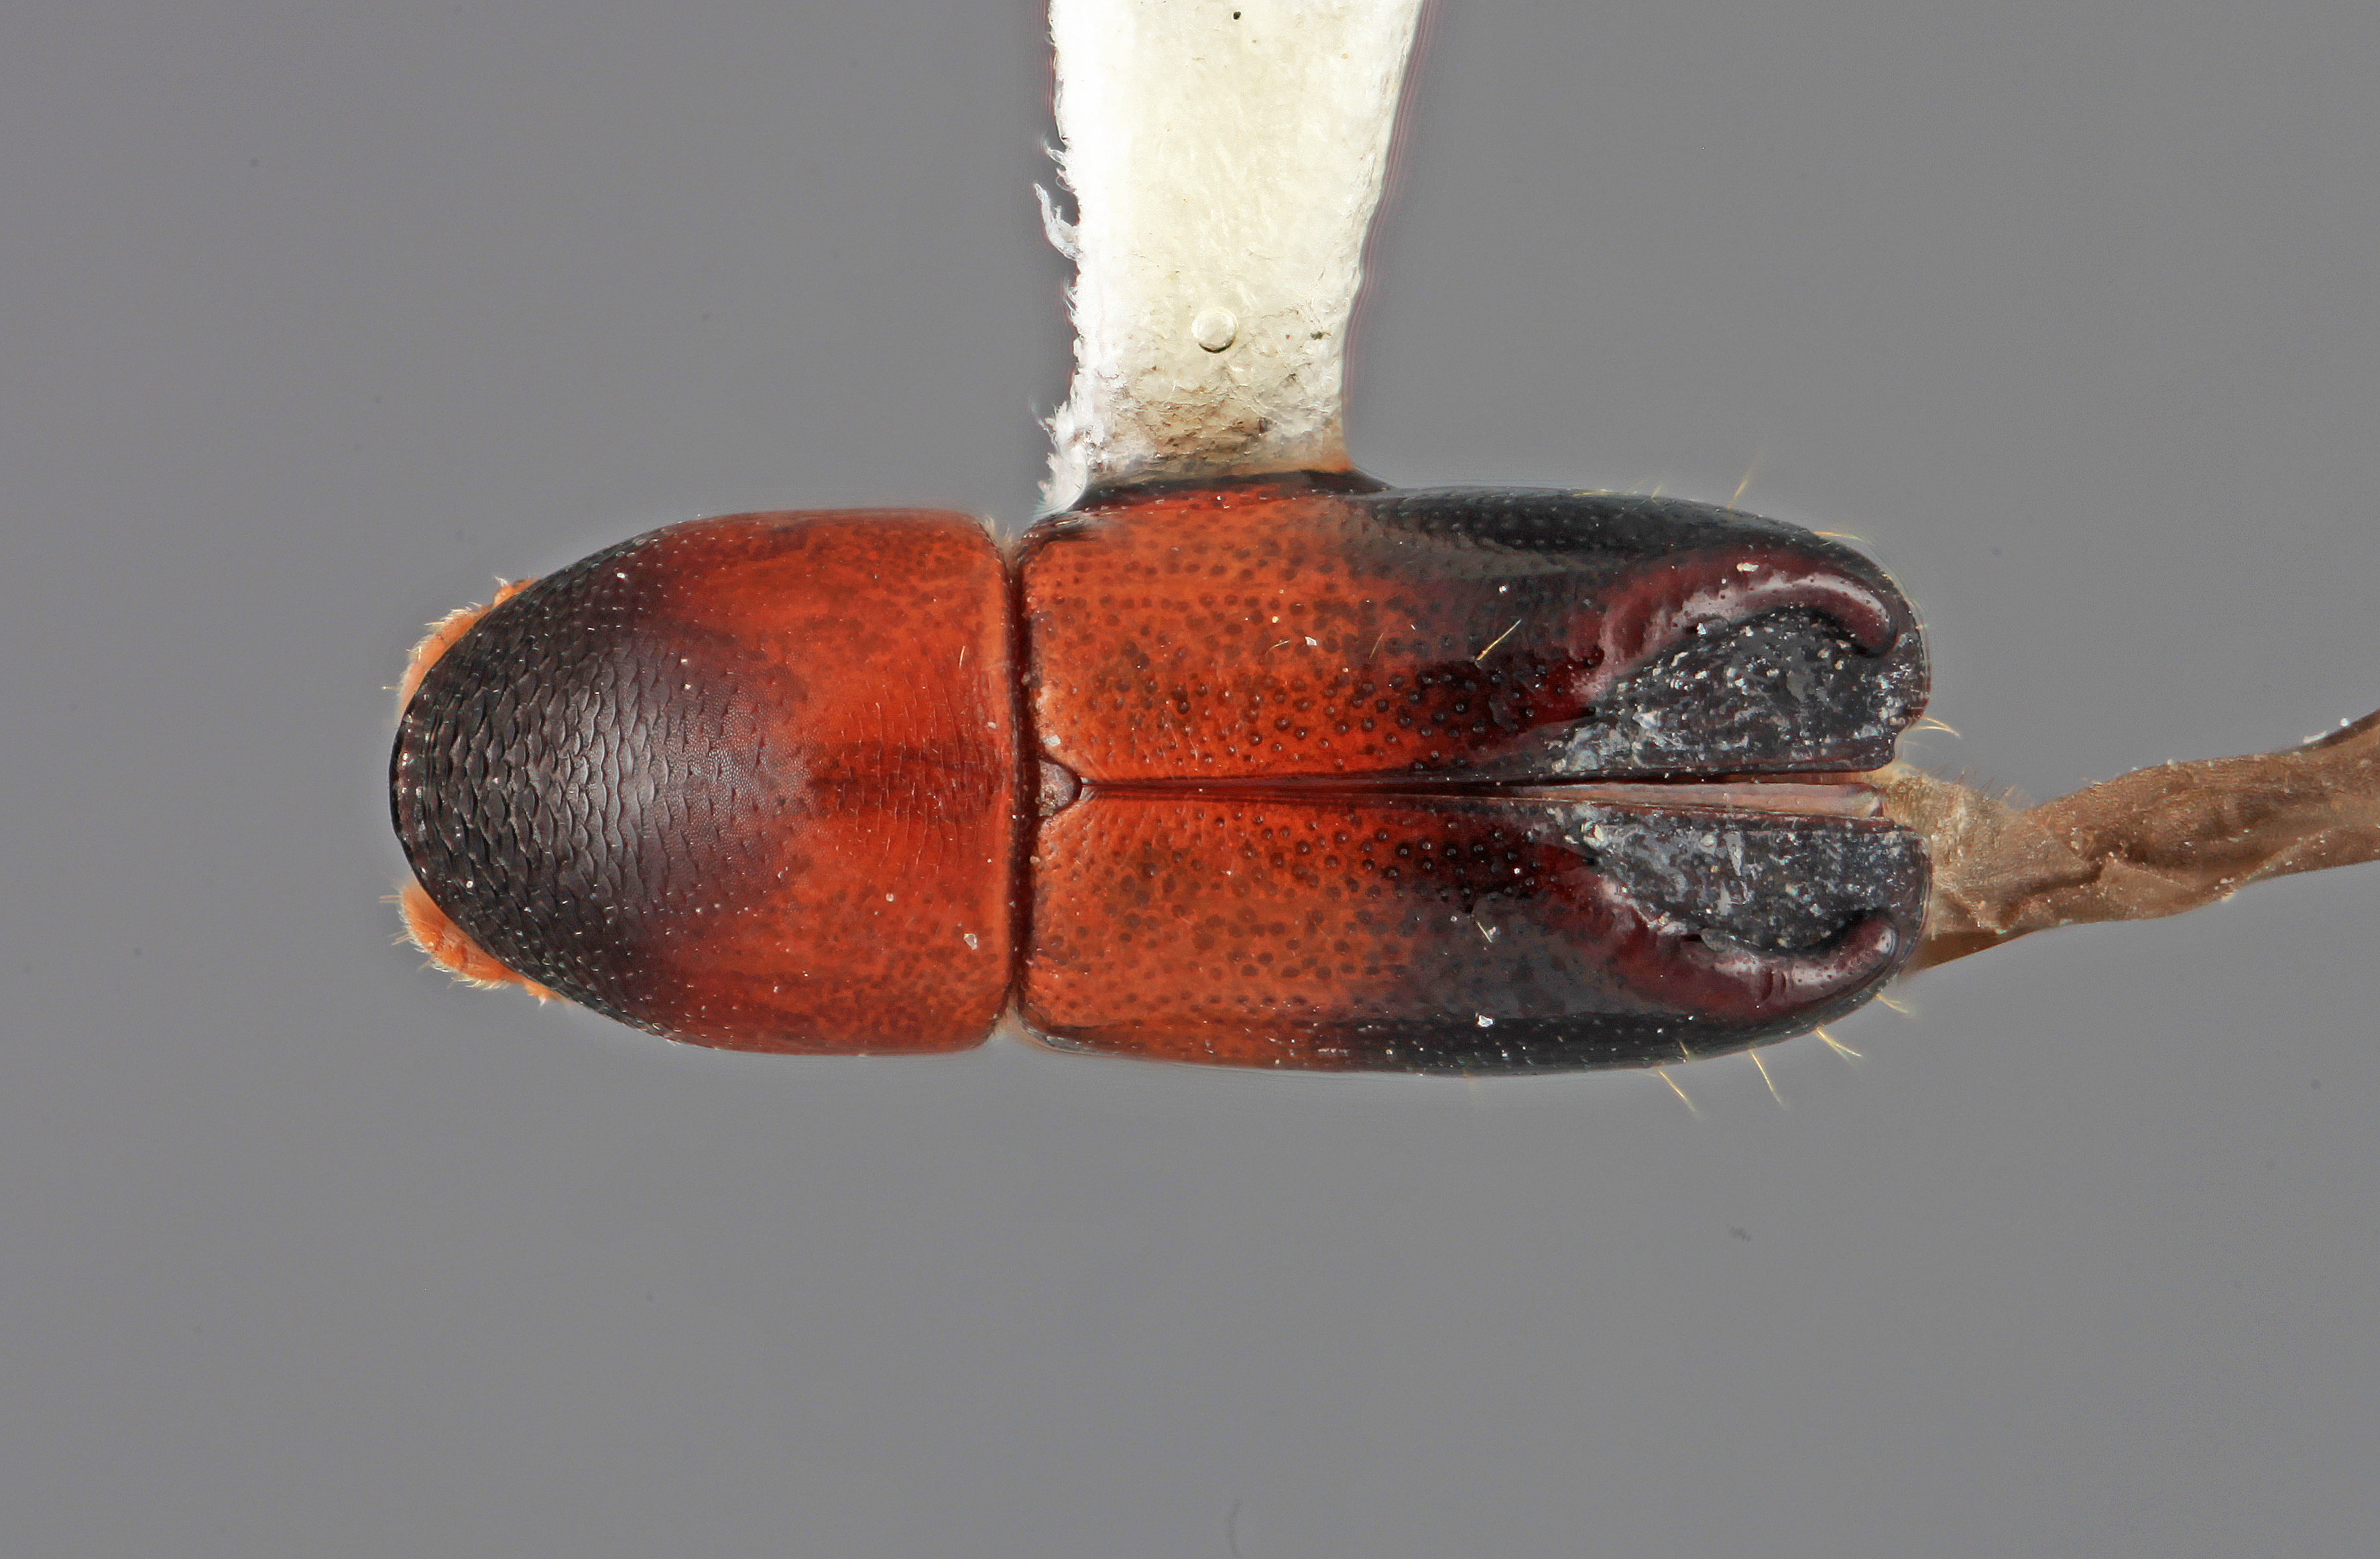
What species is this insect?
Tricolus subopacus
